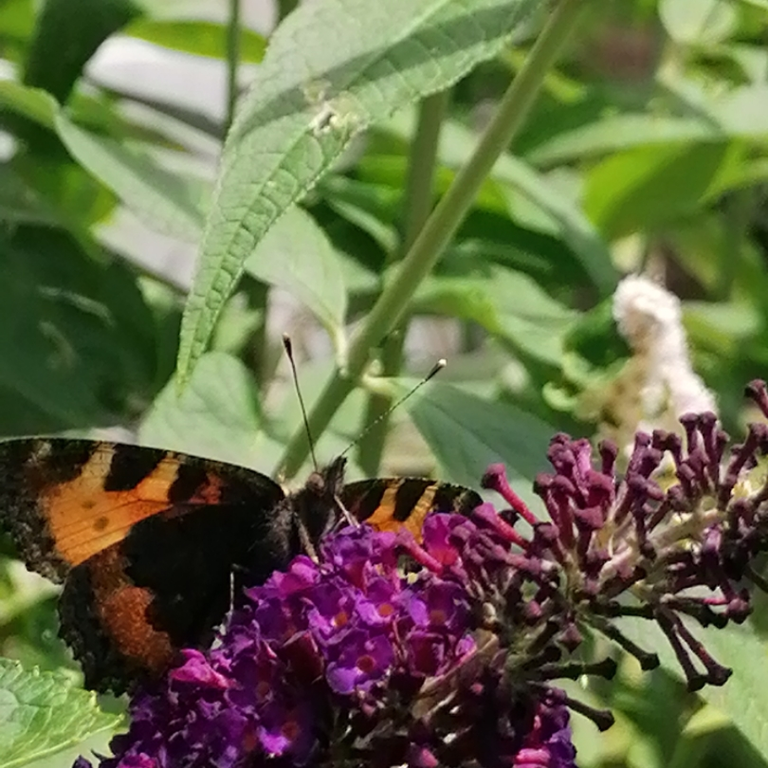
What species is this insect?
Aglais urticae
